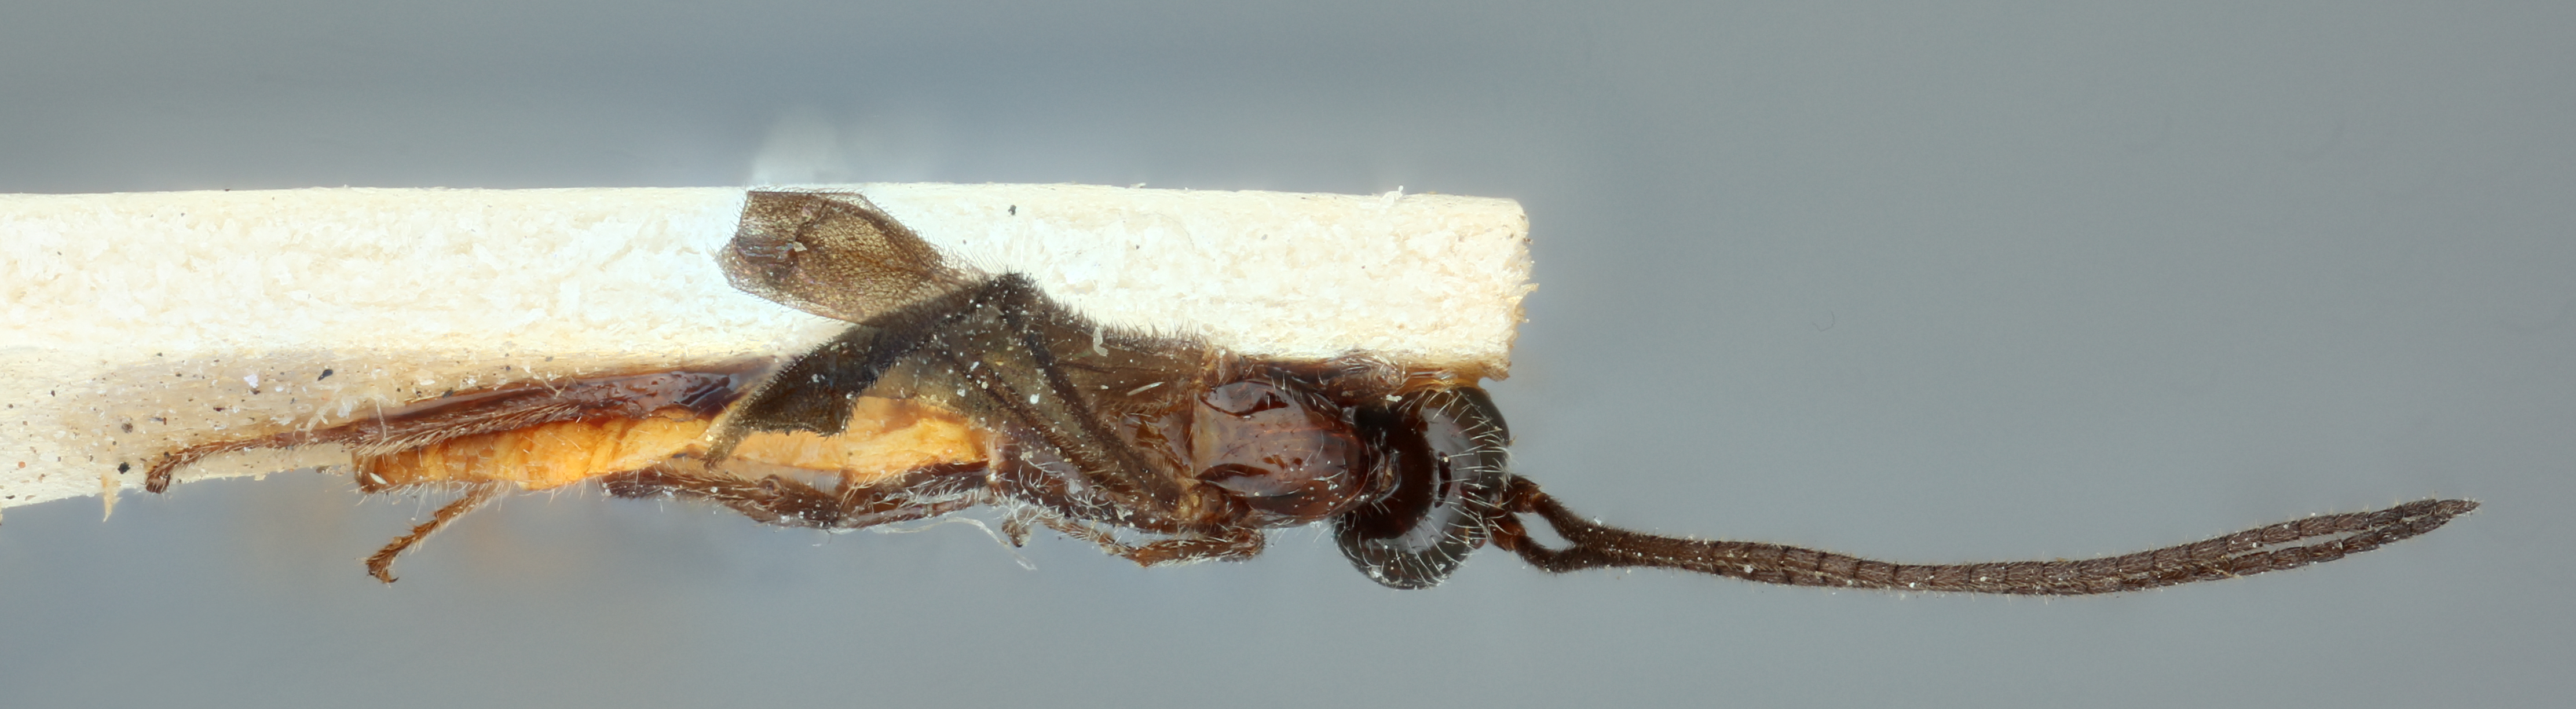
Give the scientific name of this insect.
Bracon semingis
